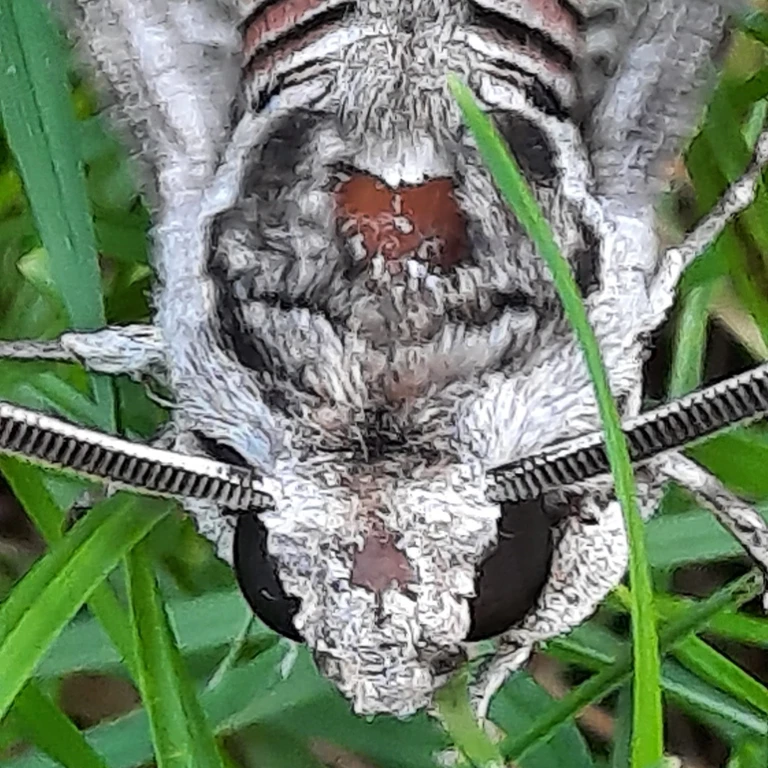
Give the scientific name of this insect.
Agrius convolvuli
